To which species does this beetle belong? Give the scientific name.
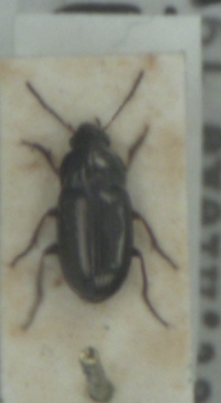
Amara tibialis
